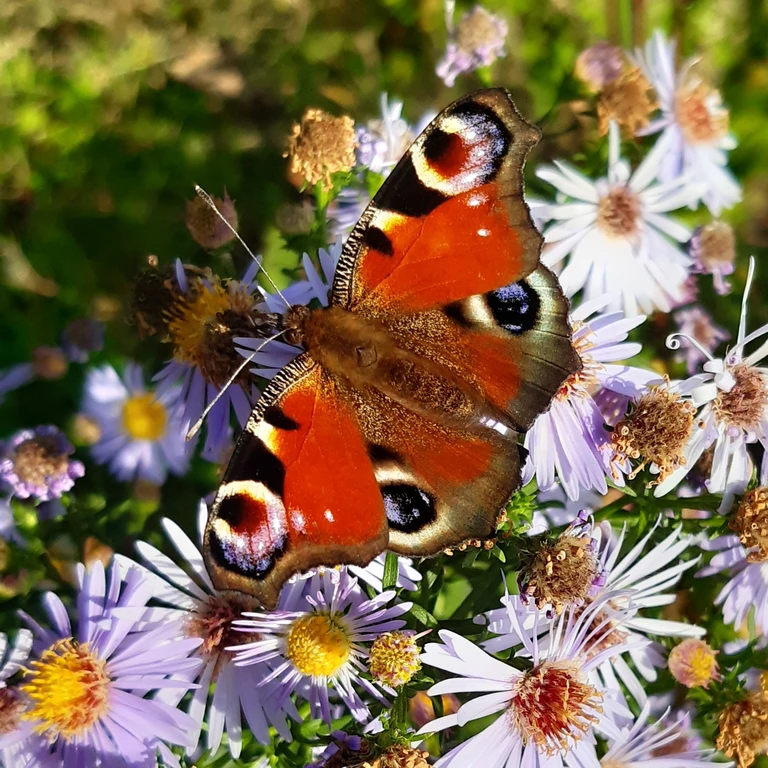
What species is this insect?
Aglais io
